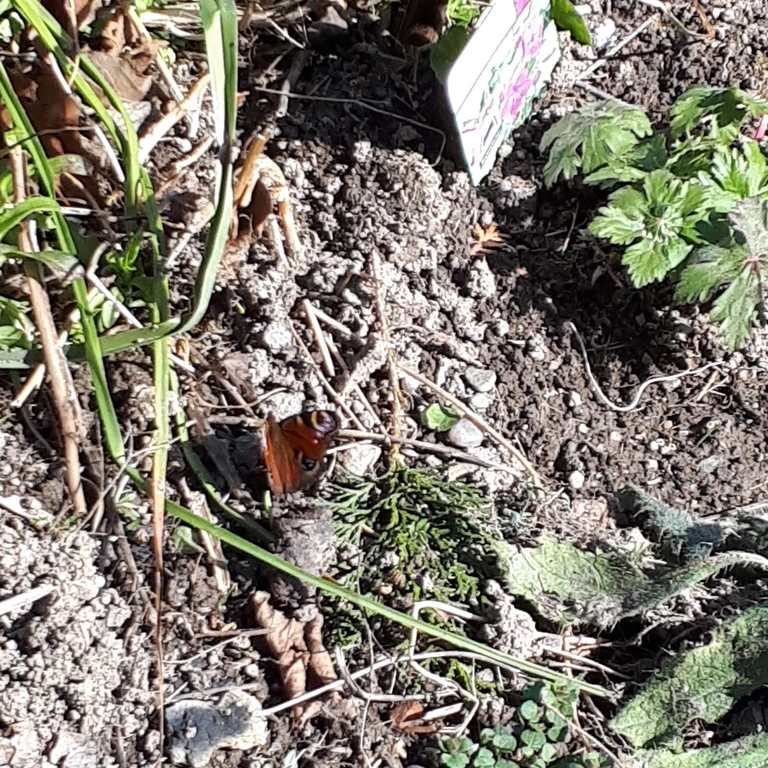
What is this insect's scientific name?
Aglais io
